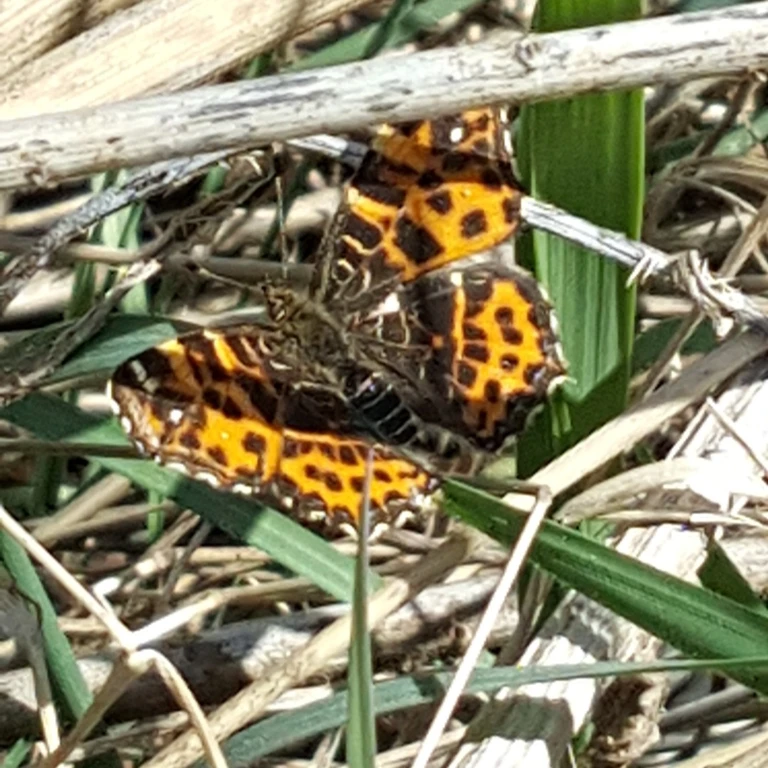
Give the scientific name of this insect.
Araschnia levana
